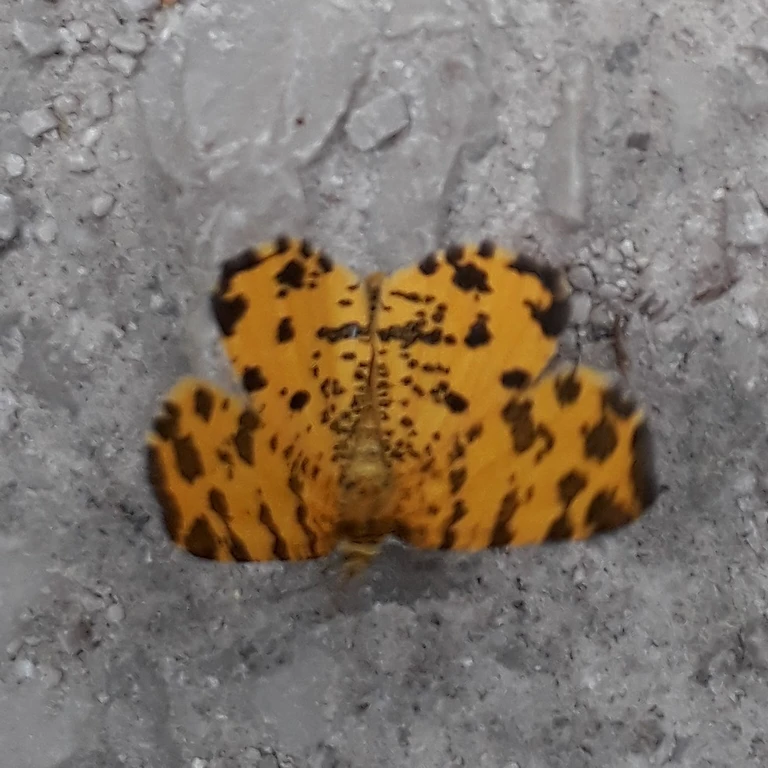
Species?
Pseudopanthera macularia
